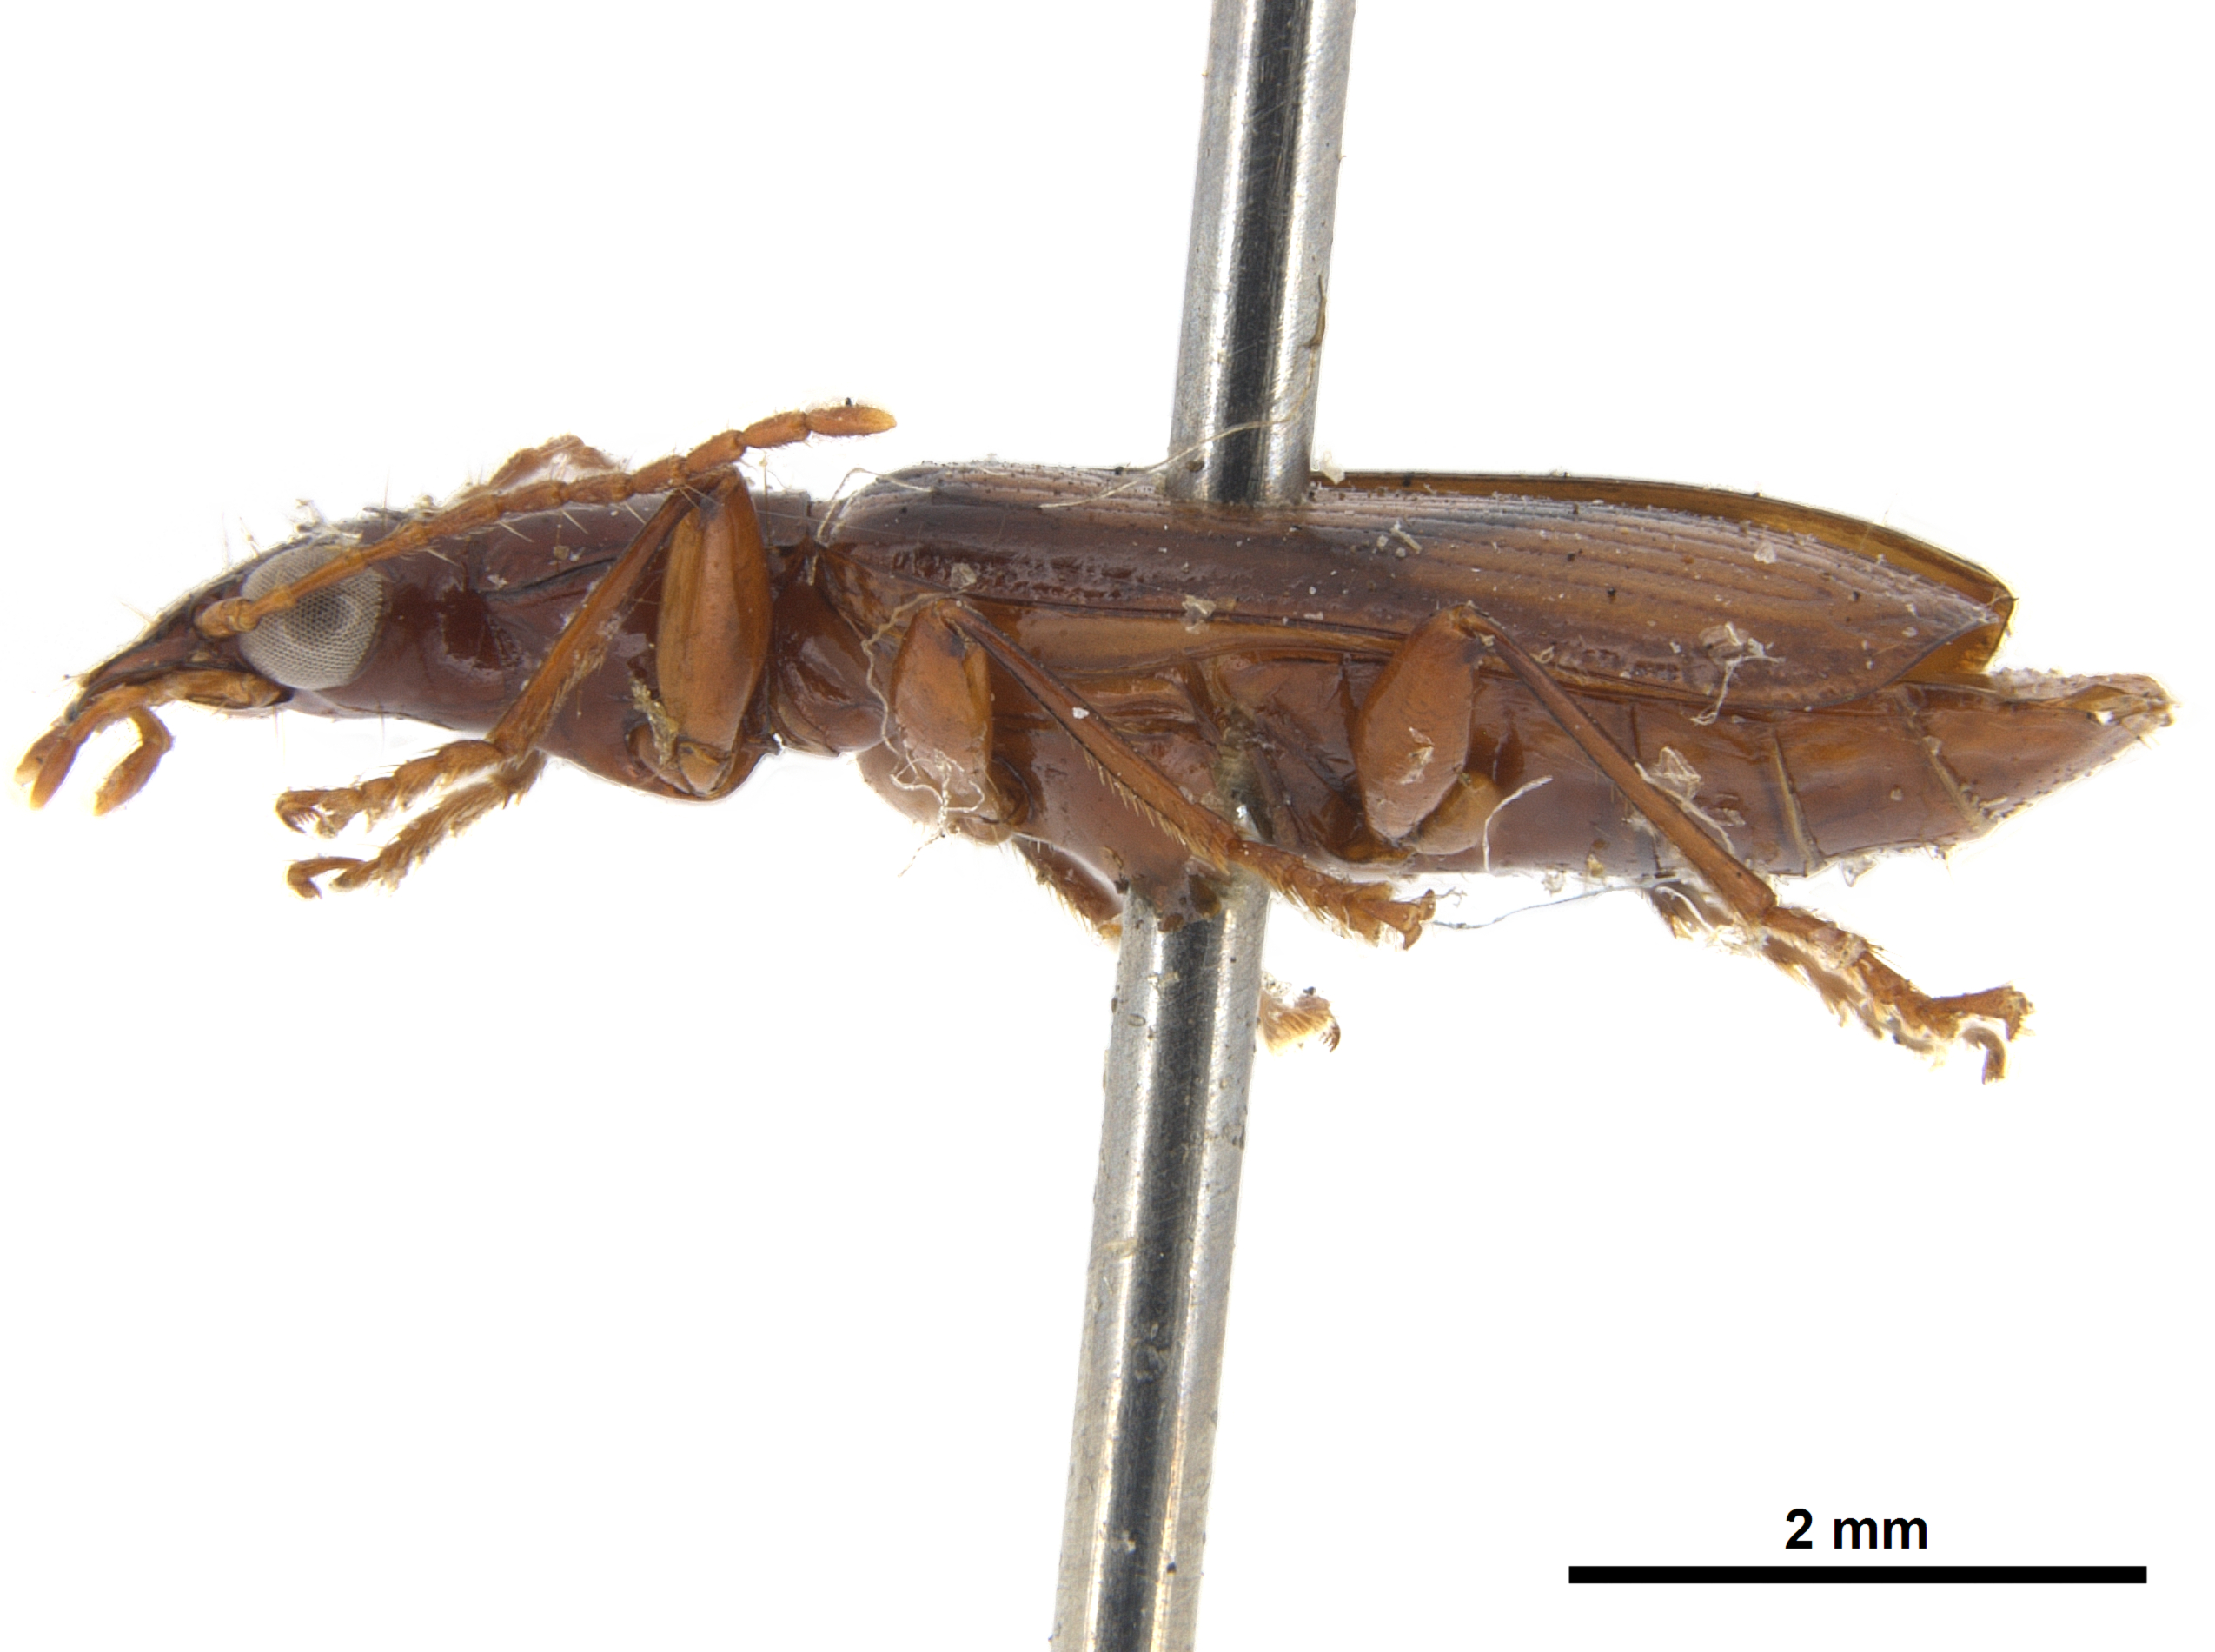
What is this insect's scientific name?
Euproctinus subdeletus
